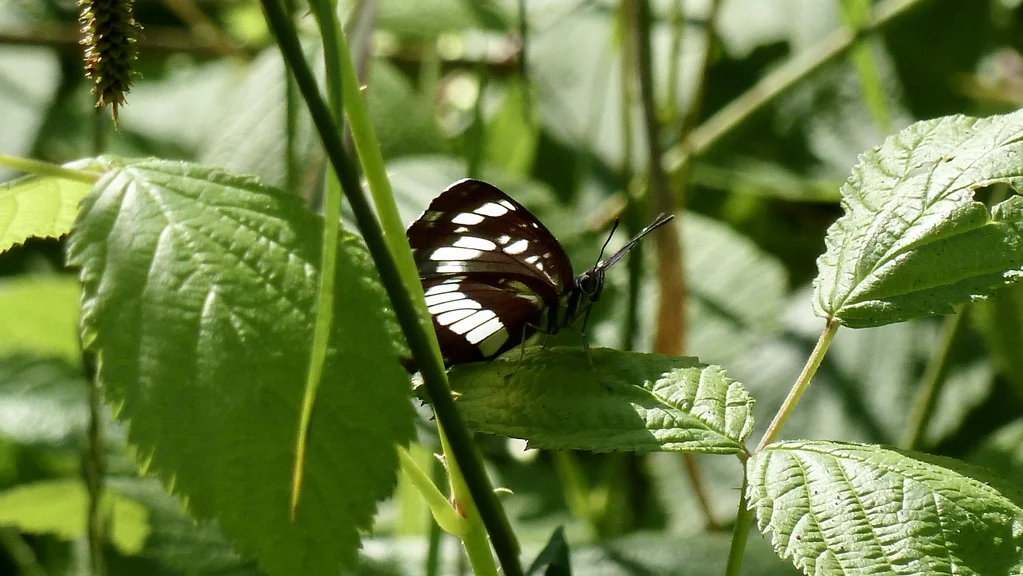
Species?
Neptis rivularis
